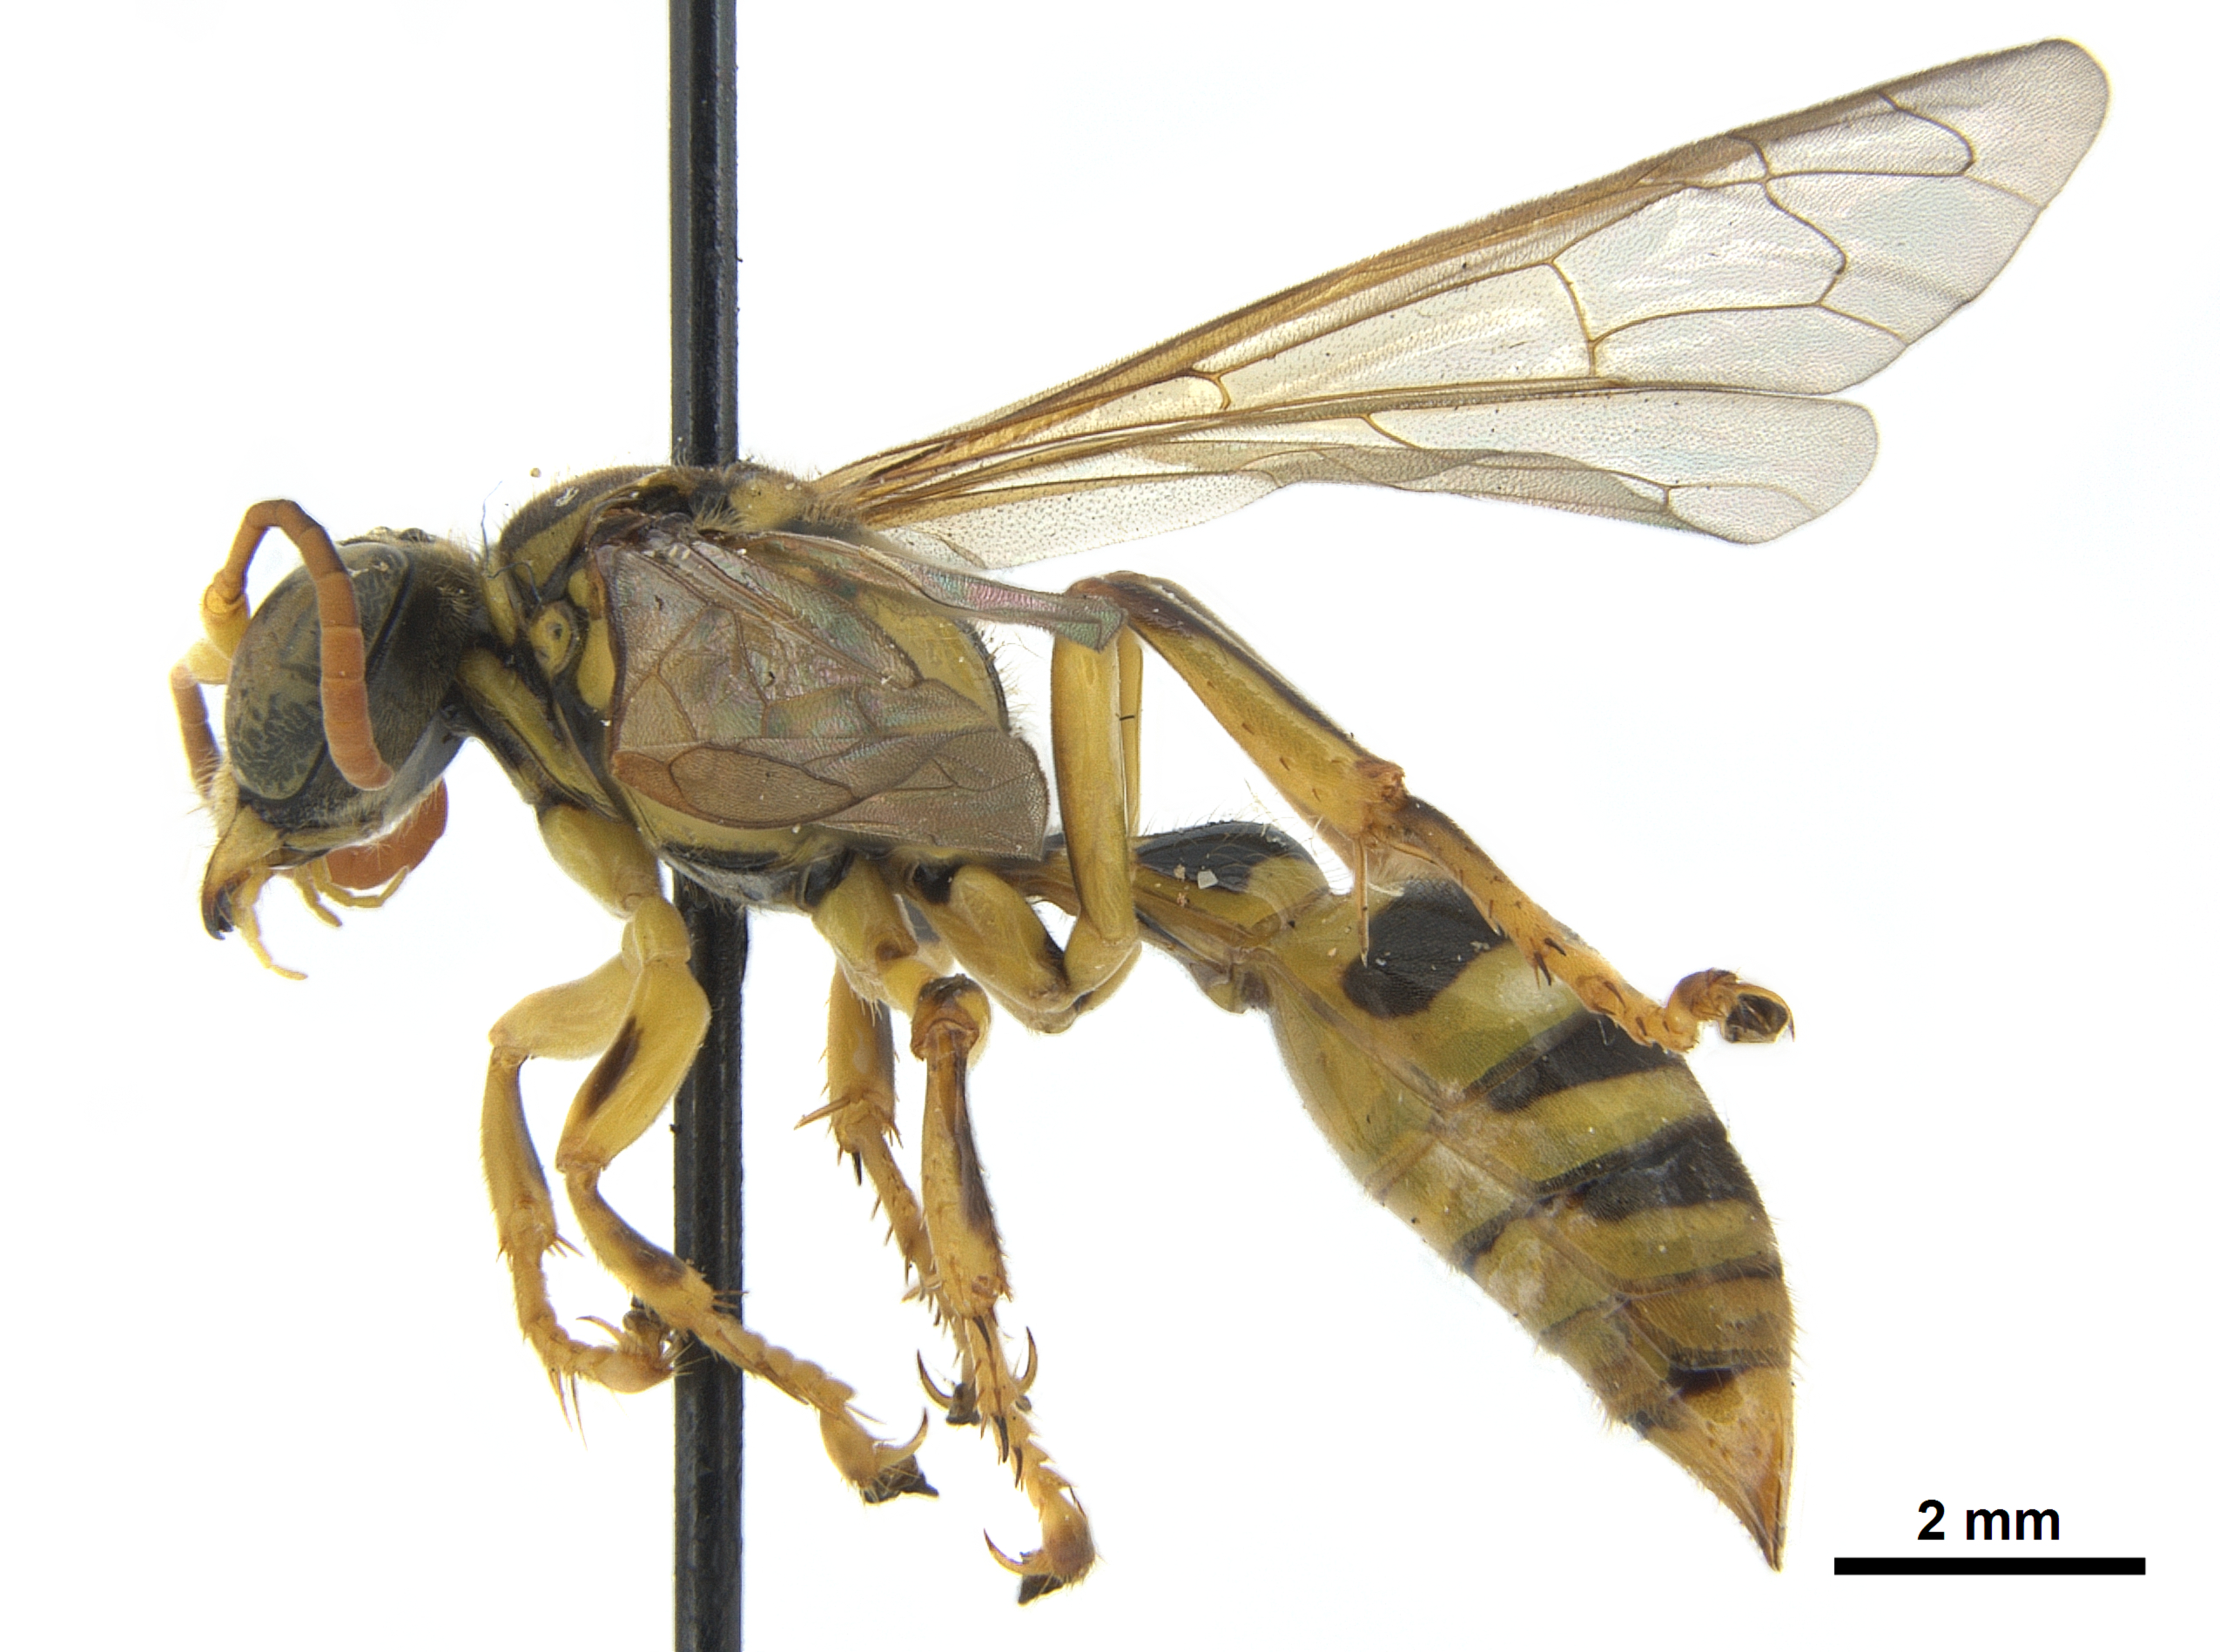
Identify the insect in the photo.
Megistommum splendidum
